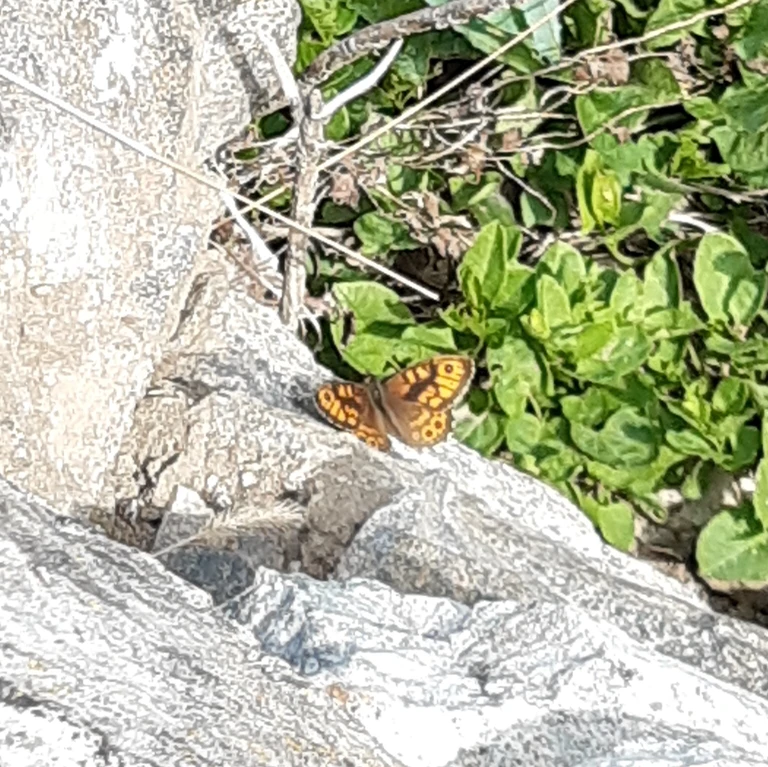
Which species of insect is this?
Lasiommata megera (also Pararge megera)
